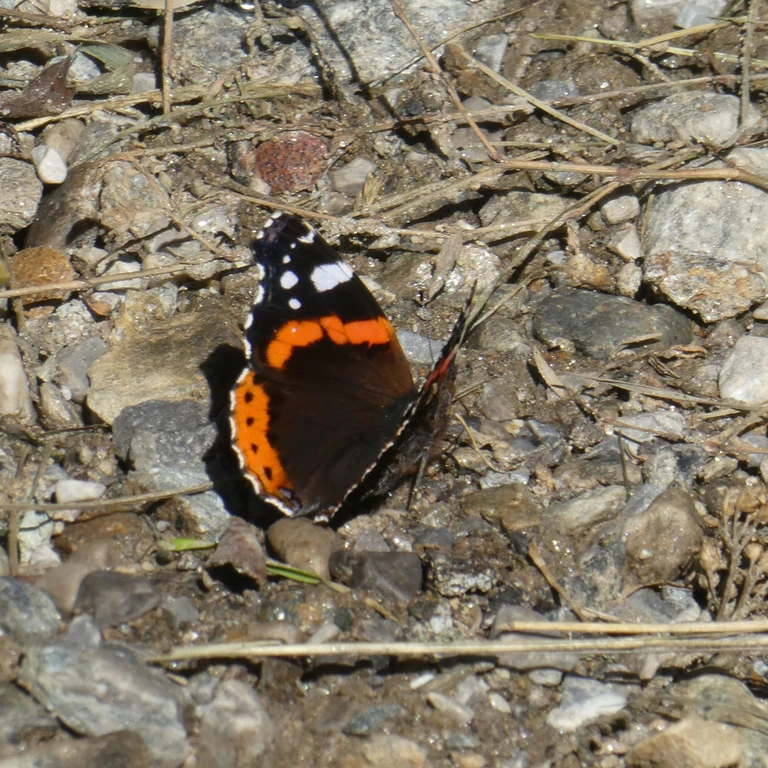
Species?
Vanessa atalanta
